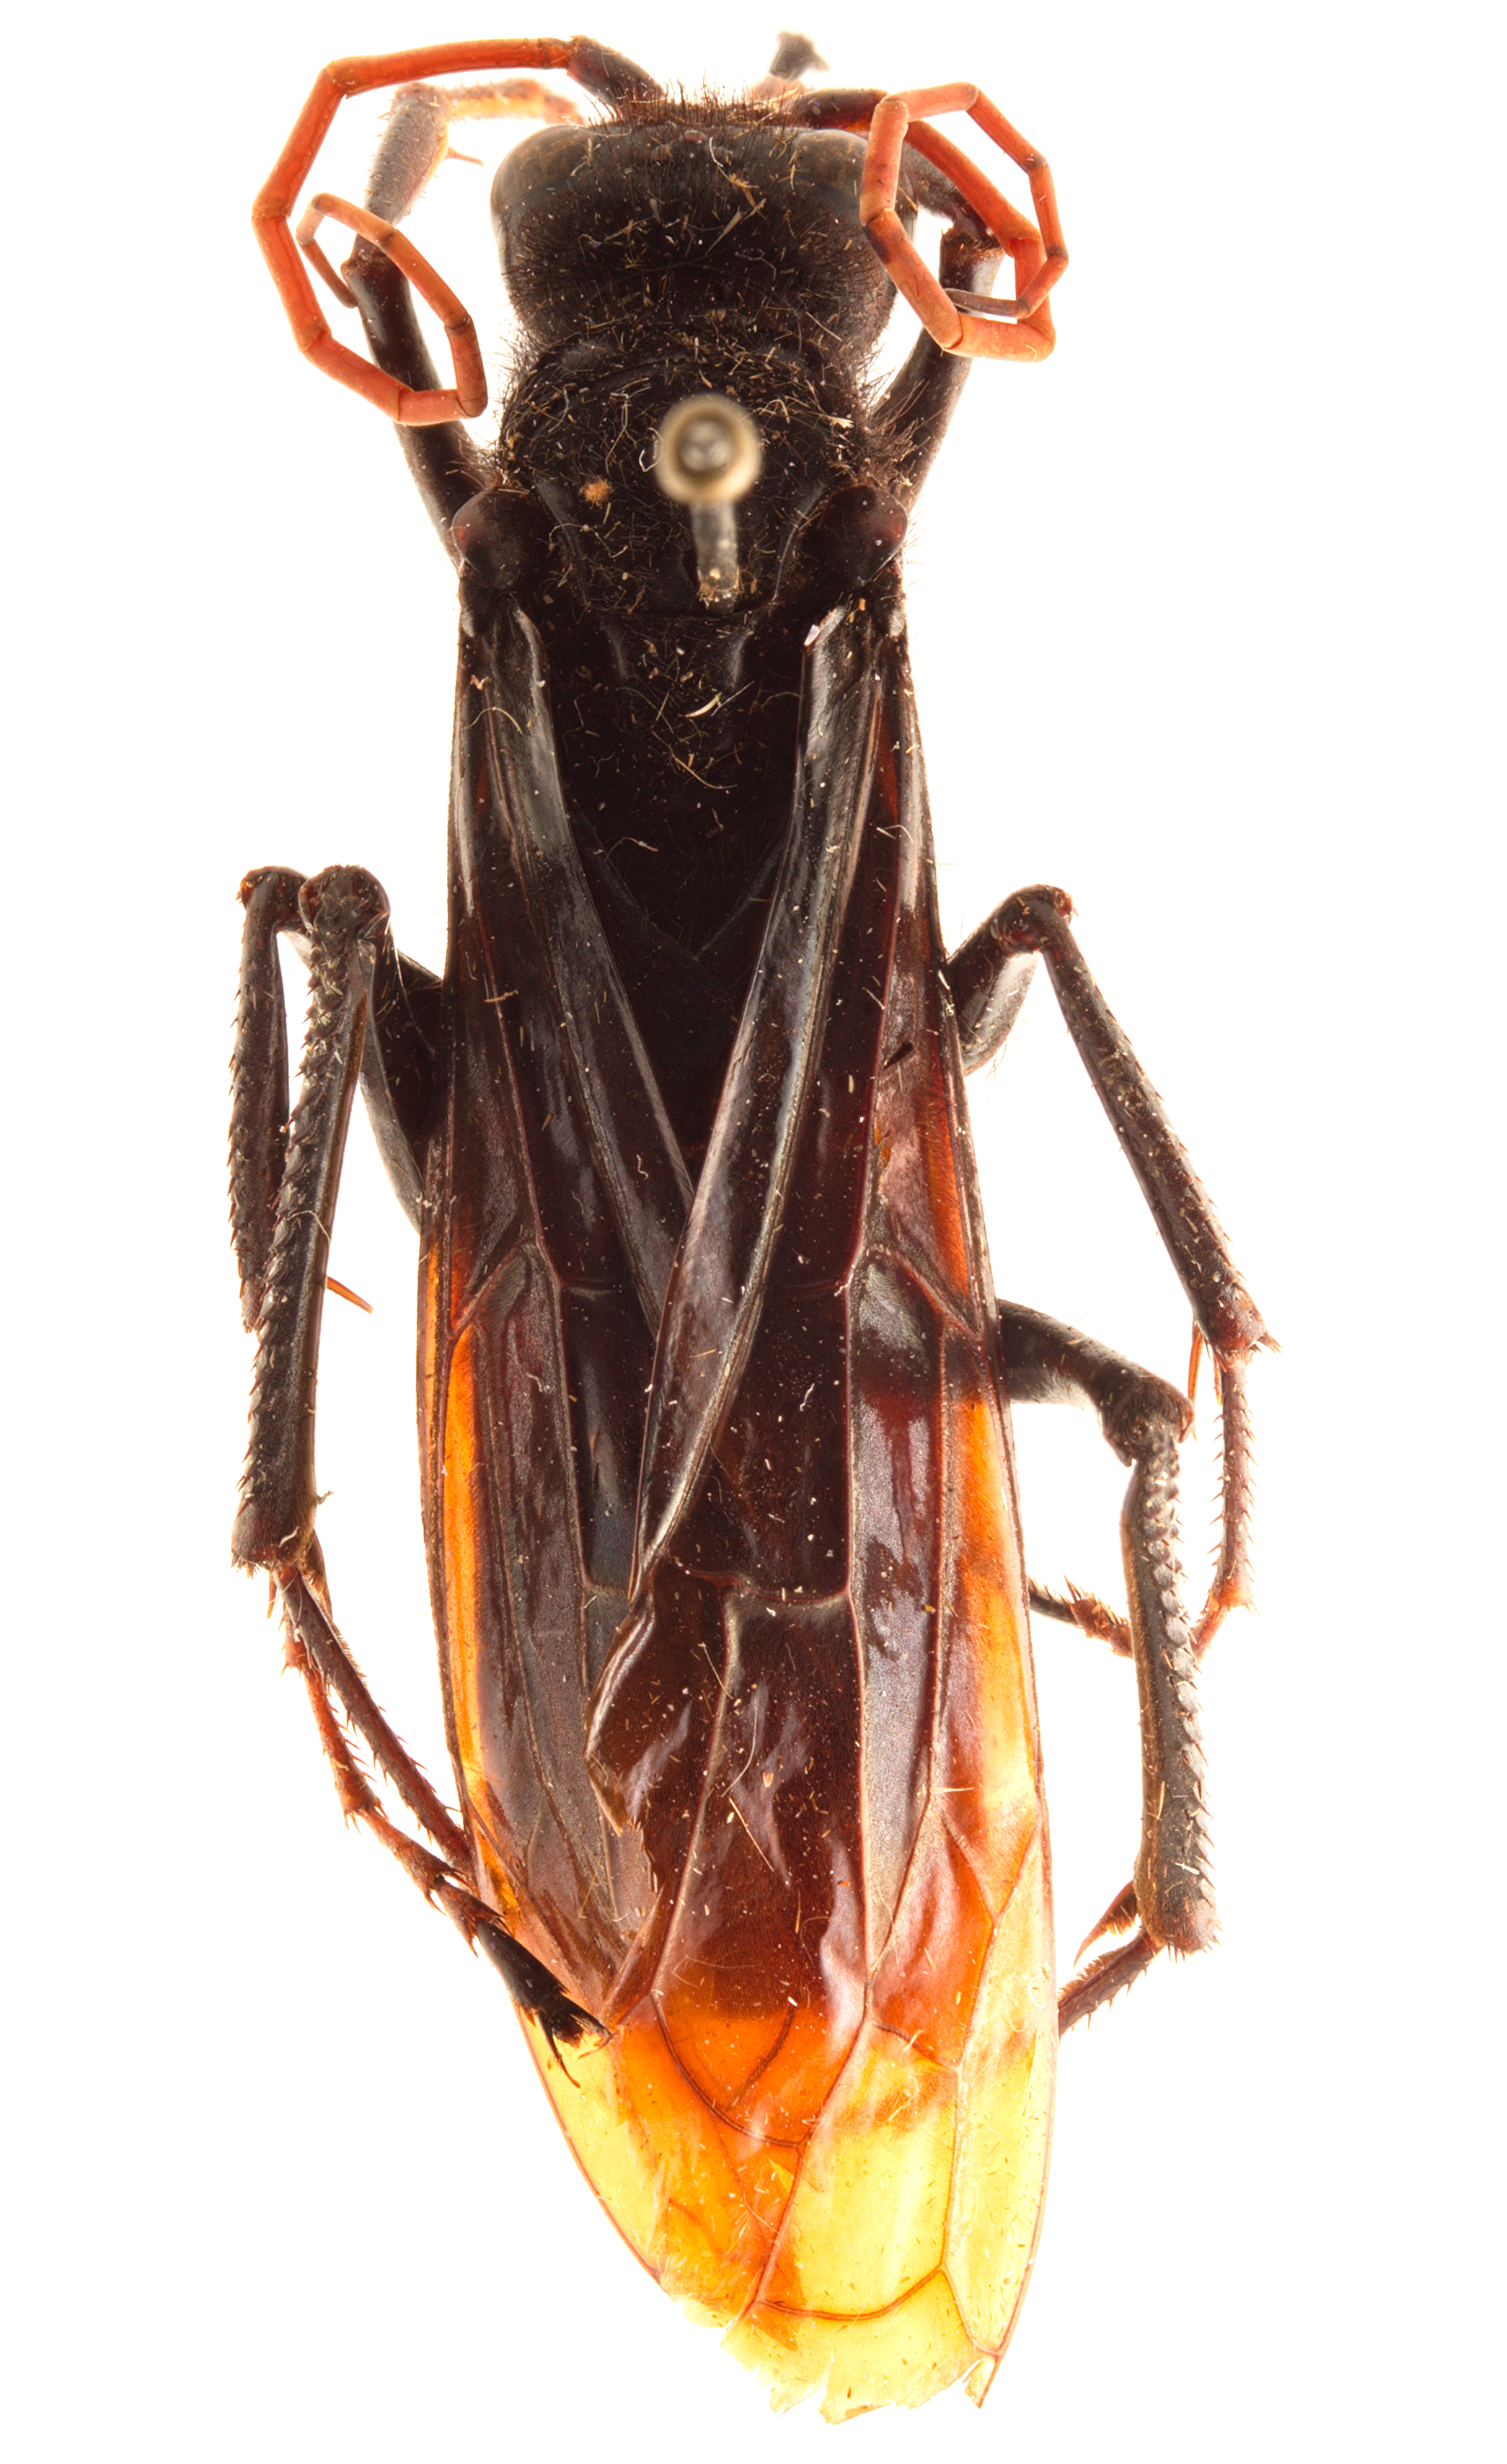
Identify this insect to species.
Diplonyx campanulatus
